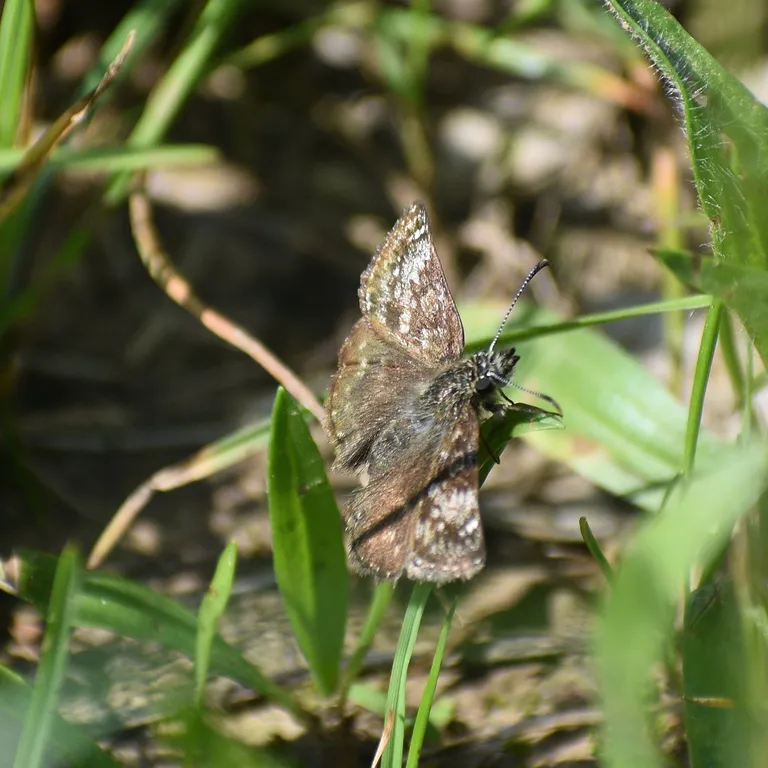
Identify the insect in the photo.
Erynnis tages
